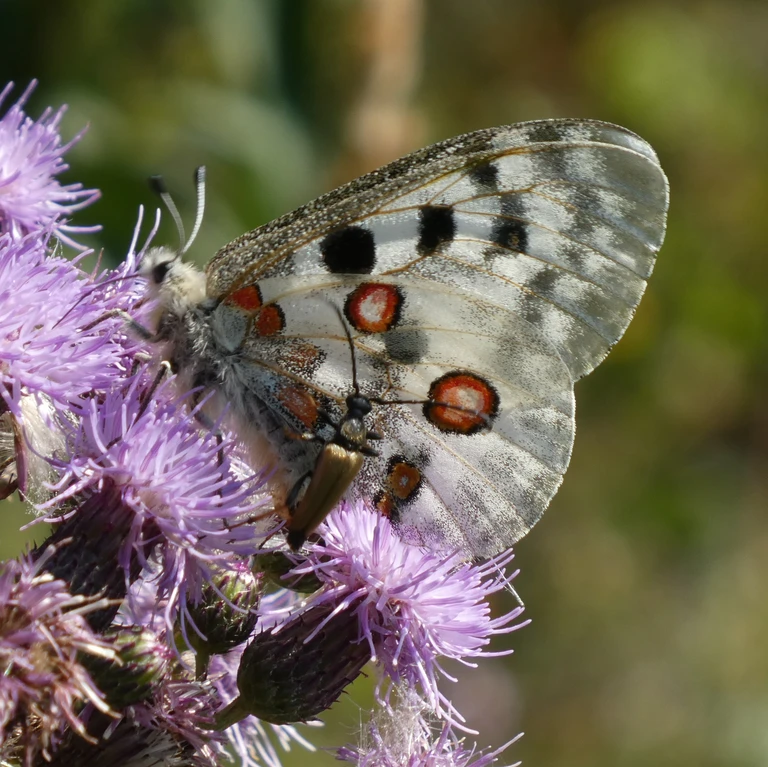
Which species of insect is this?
Parnassius apollo
